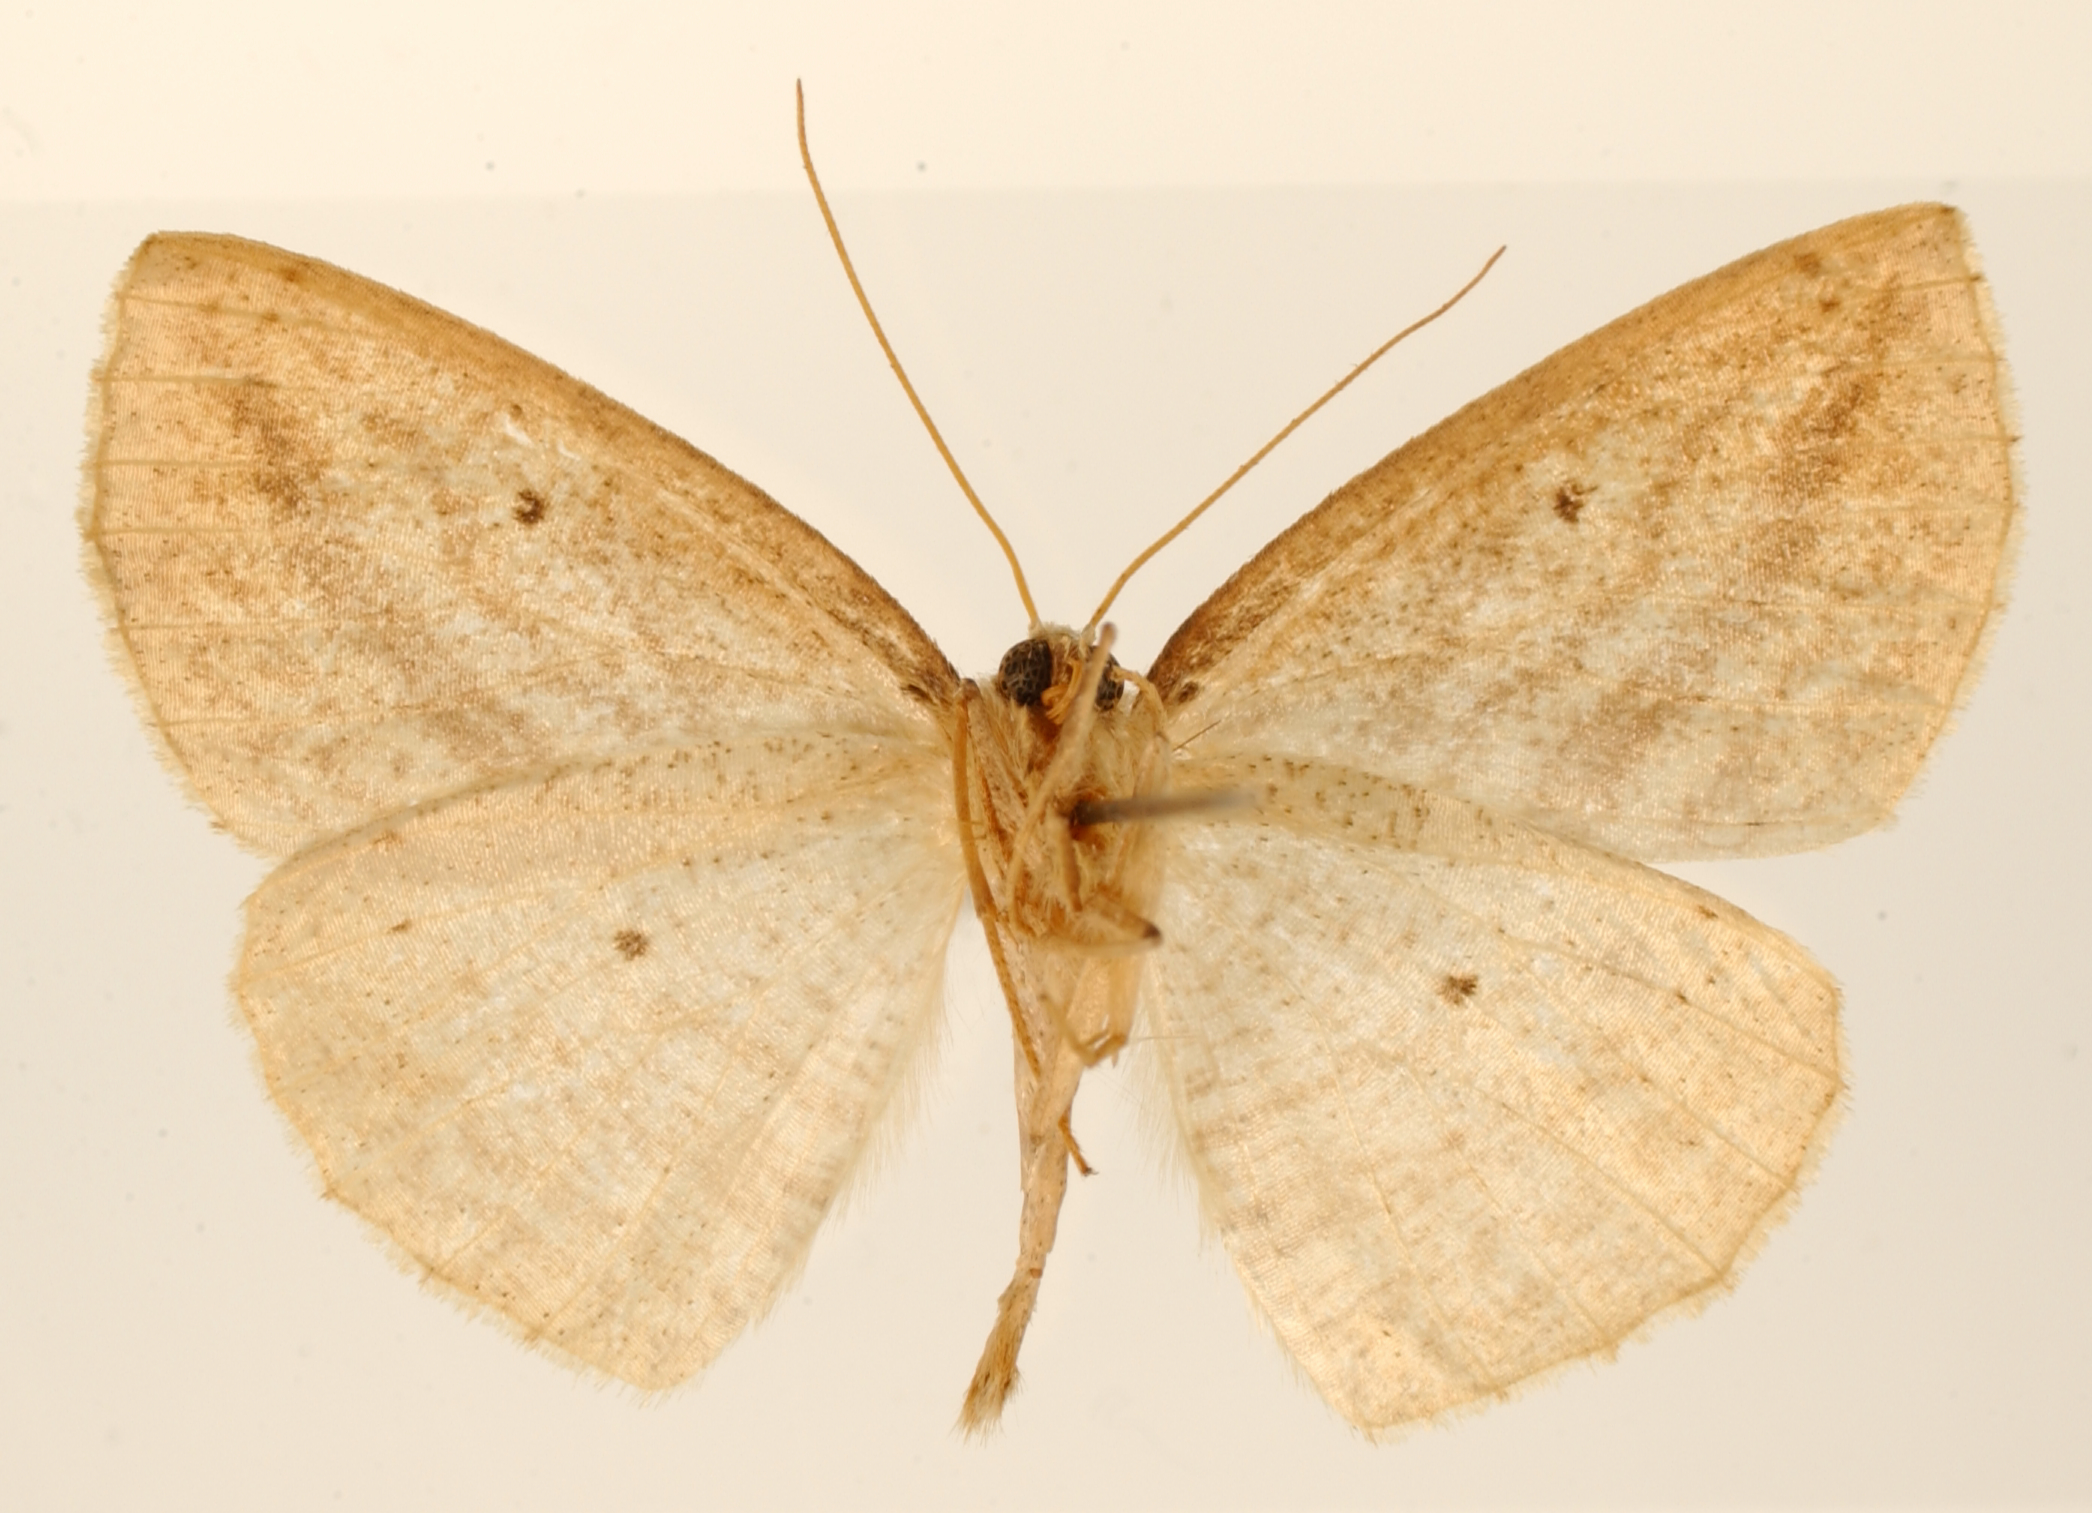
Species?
Sabulodes rotundata
